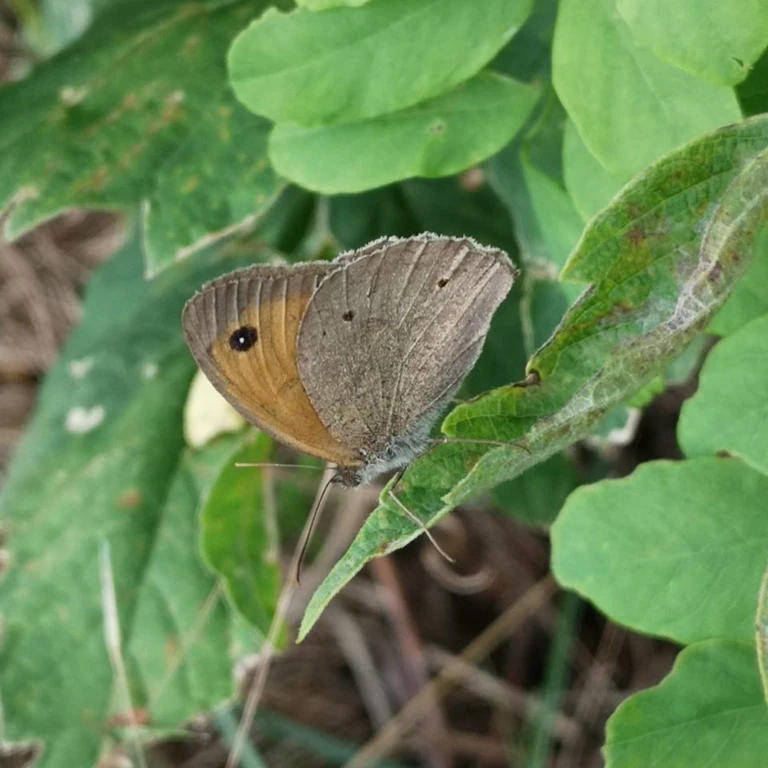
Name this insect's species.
Maniola jurtina
